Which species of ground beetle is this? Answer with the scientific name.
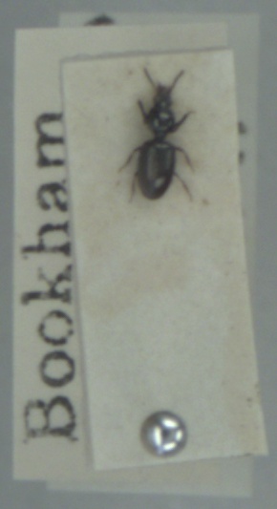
Dyschirius aeneus
